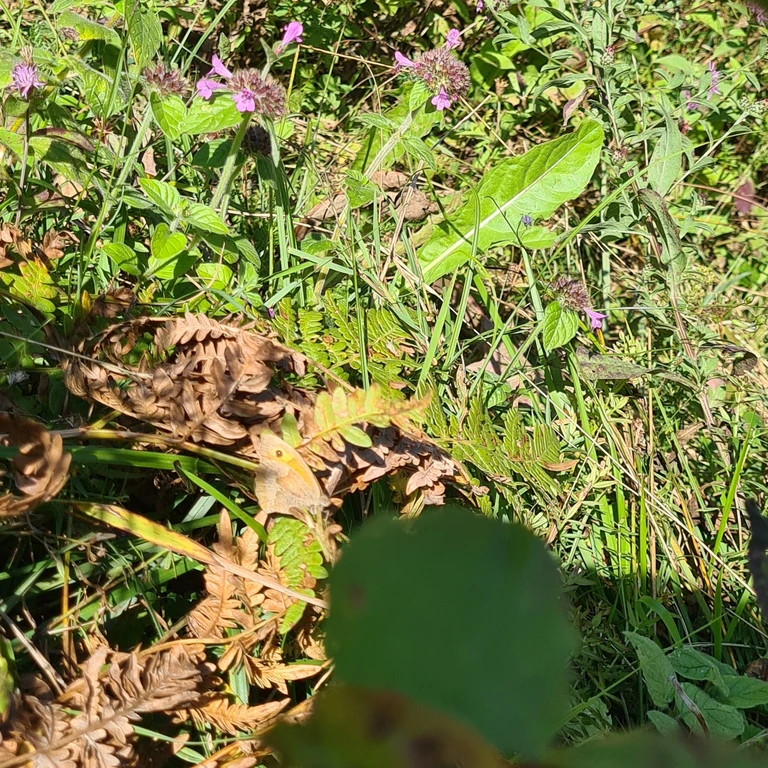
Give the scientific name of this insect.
Maniola jurtina
